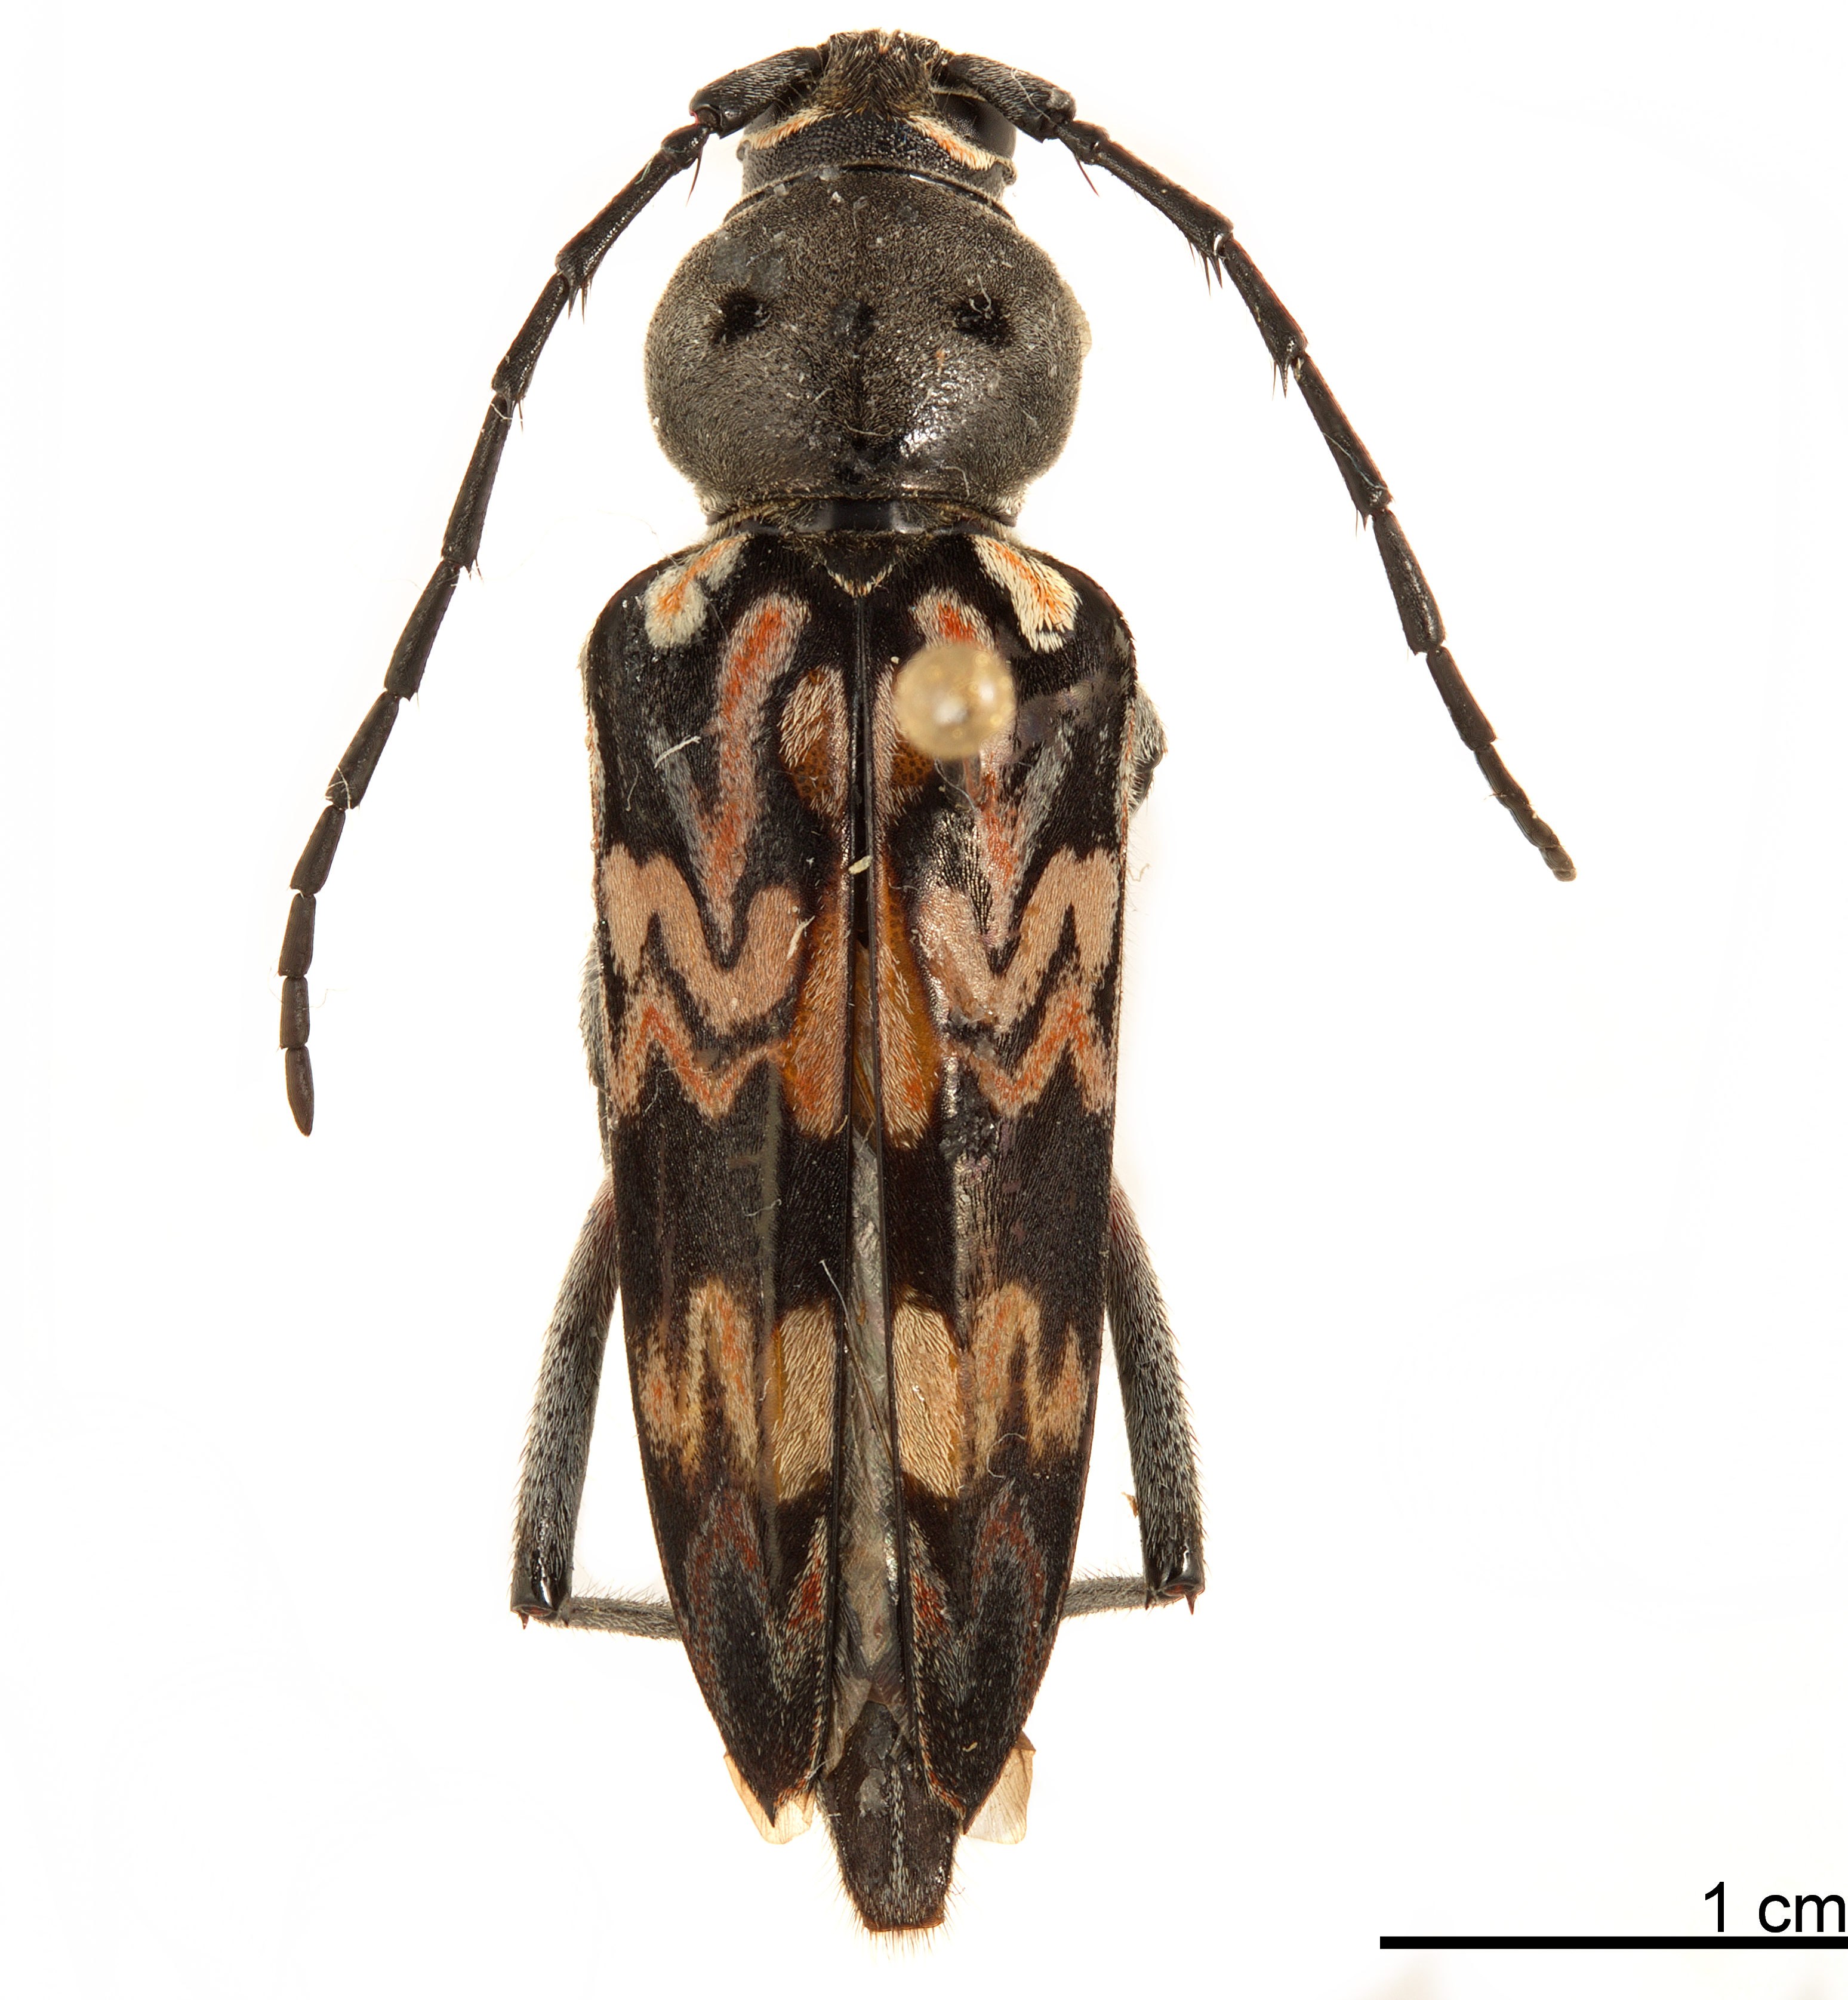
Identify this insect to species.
Tylcus hartwegii
